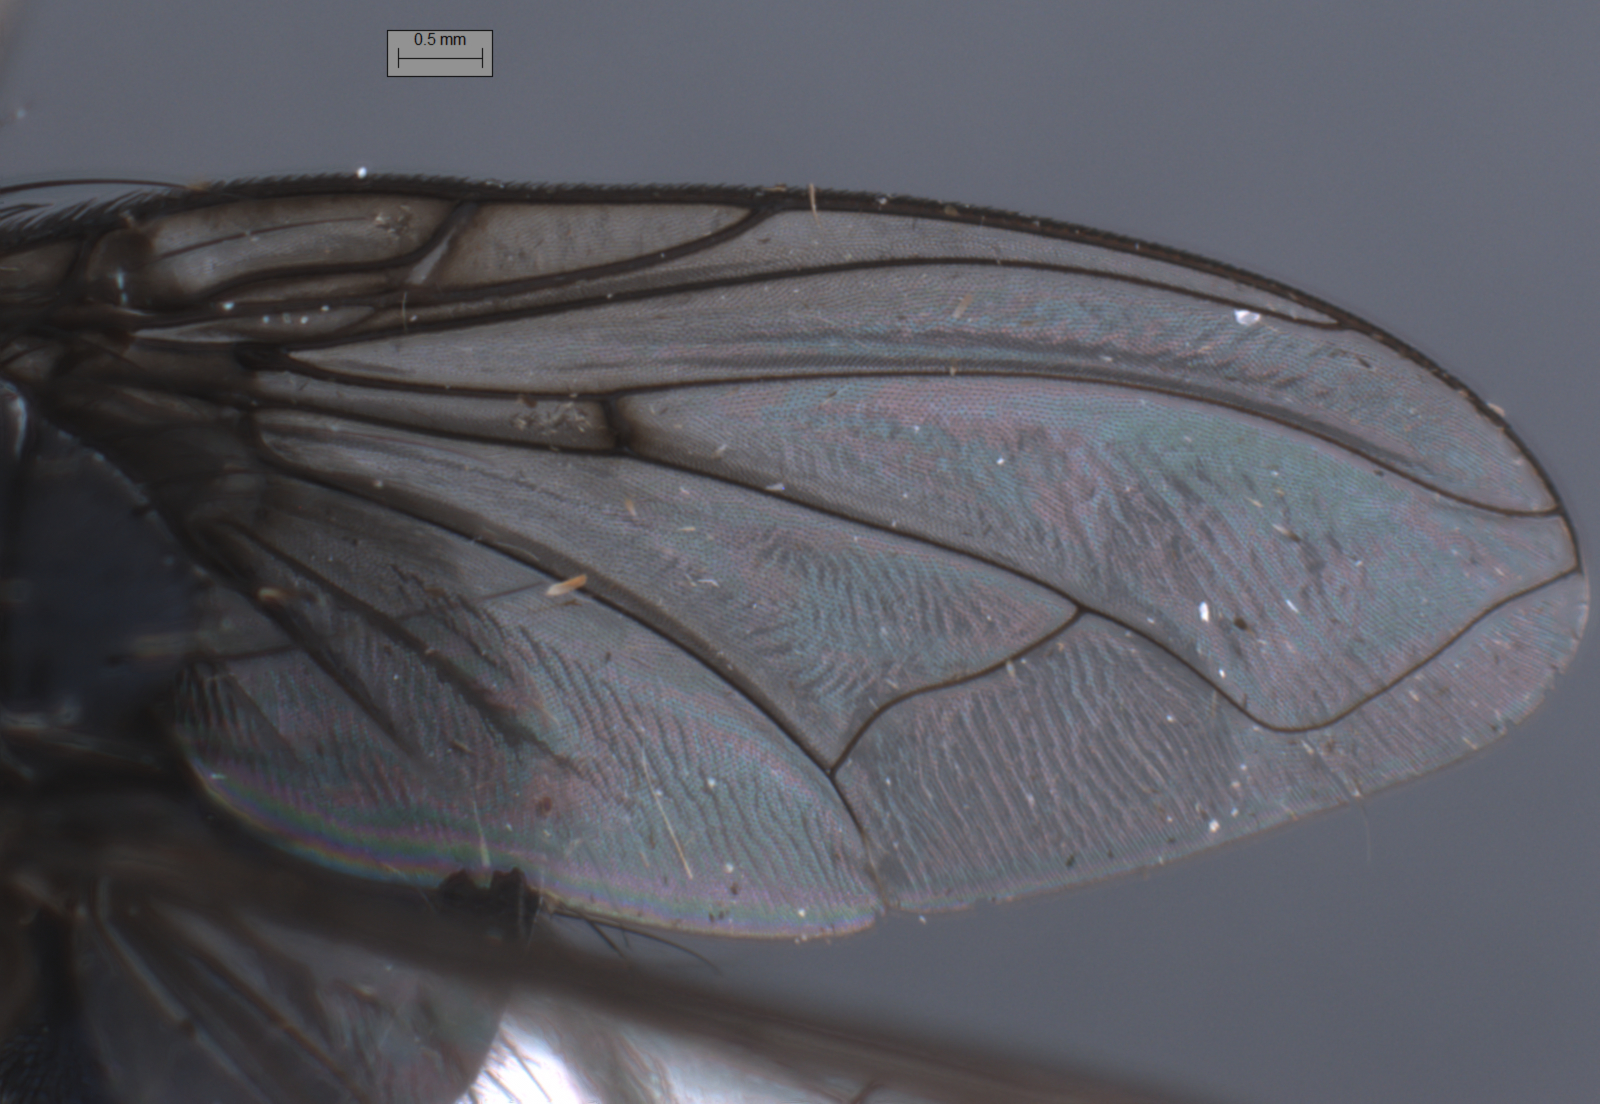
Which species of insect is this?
Huascaromusca xanthorrhina
